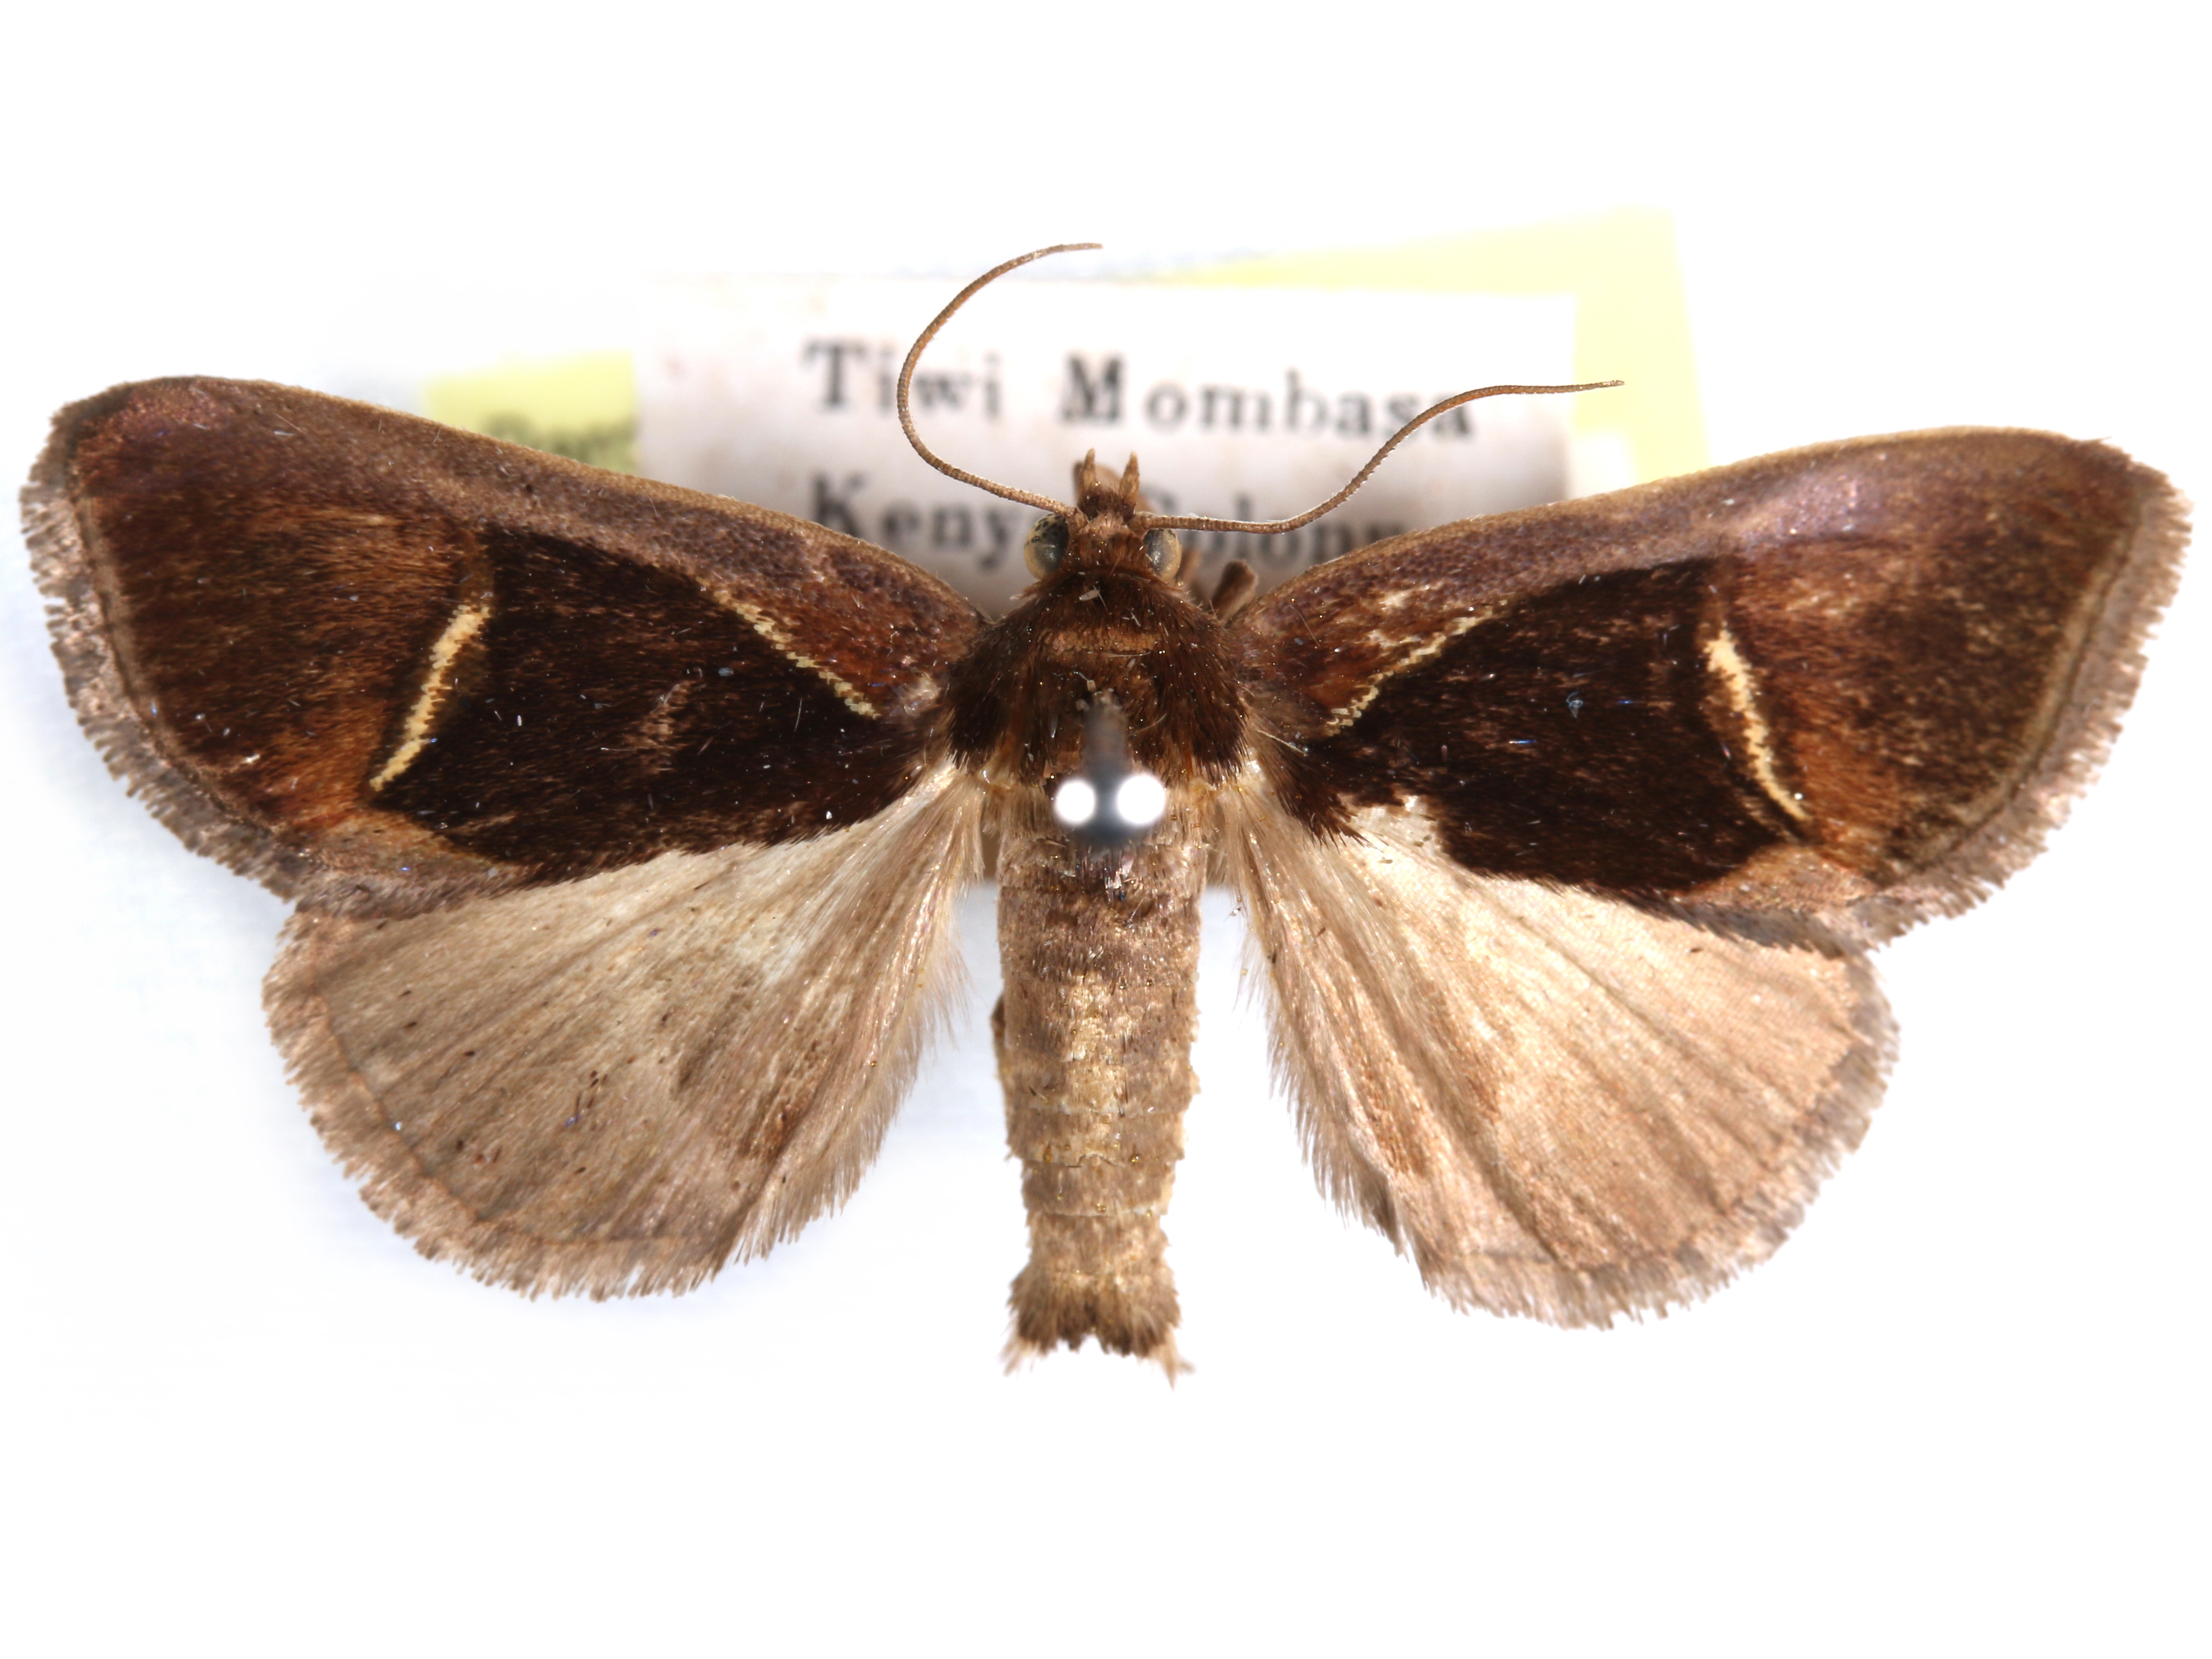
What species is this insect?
Parafodina pentagonalis
